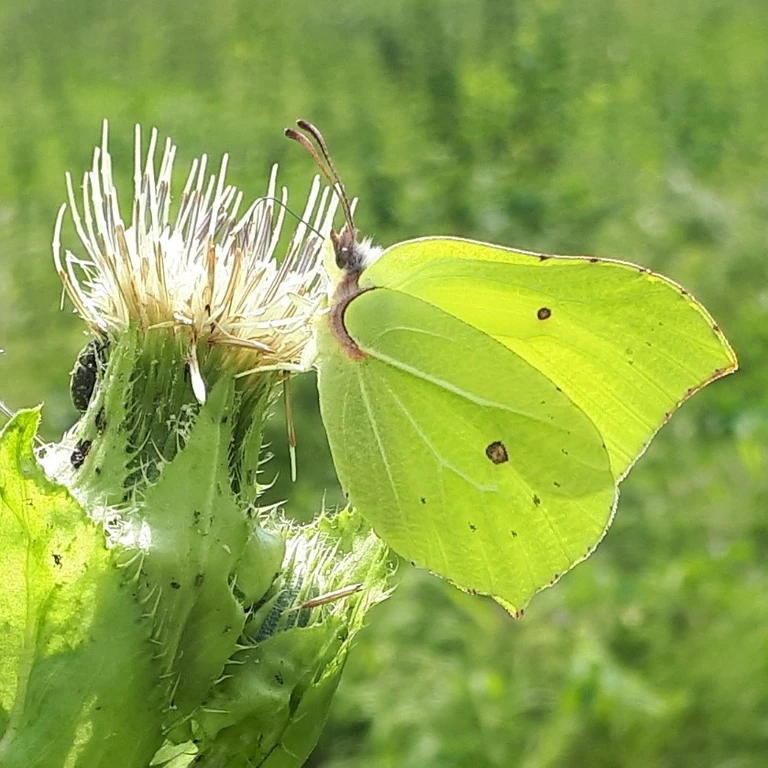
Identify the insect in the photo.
Gonepteryx rhamni
